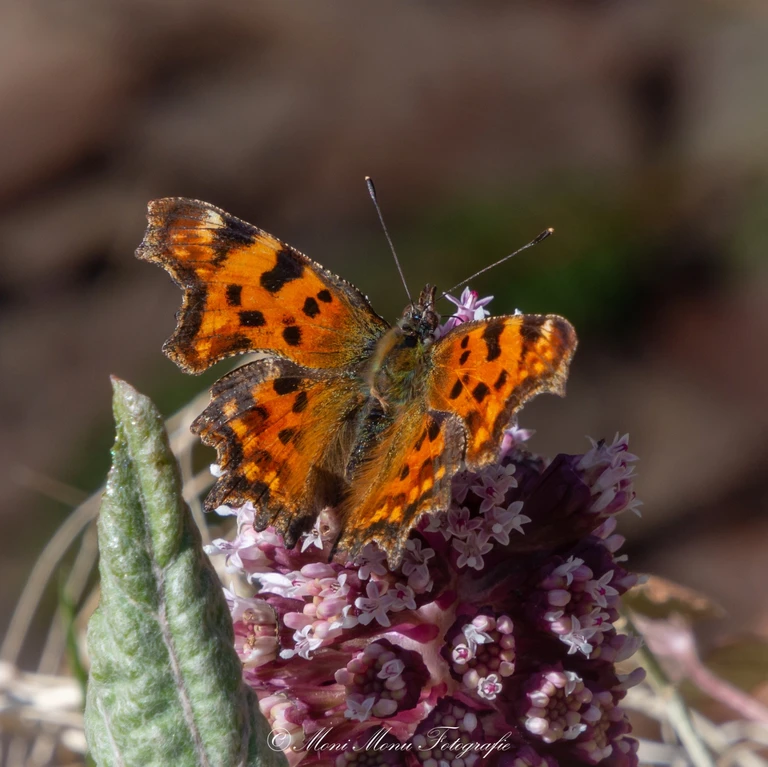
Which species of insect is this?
Polygonia c-album
